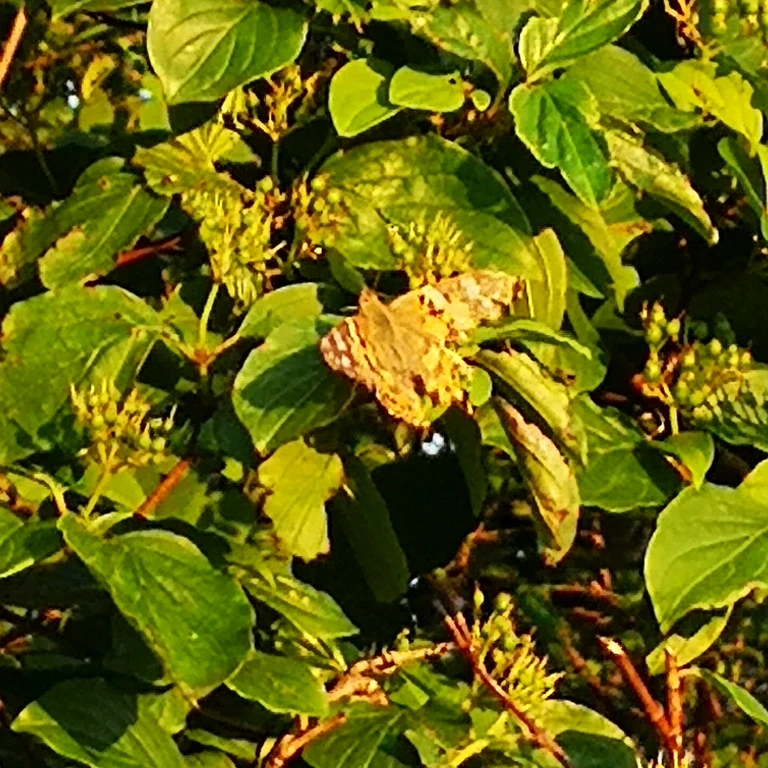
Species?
Vanessa cardui
